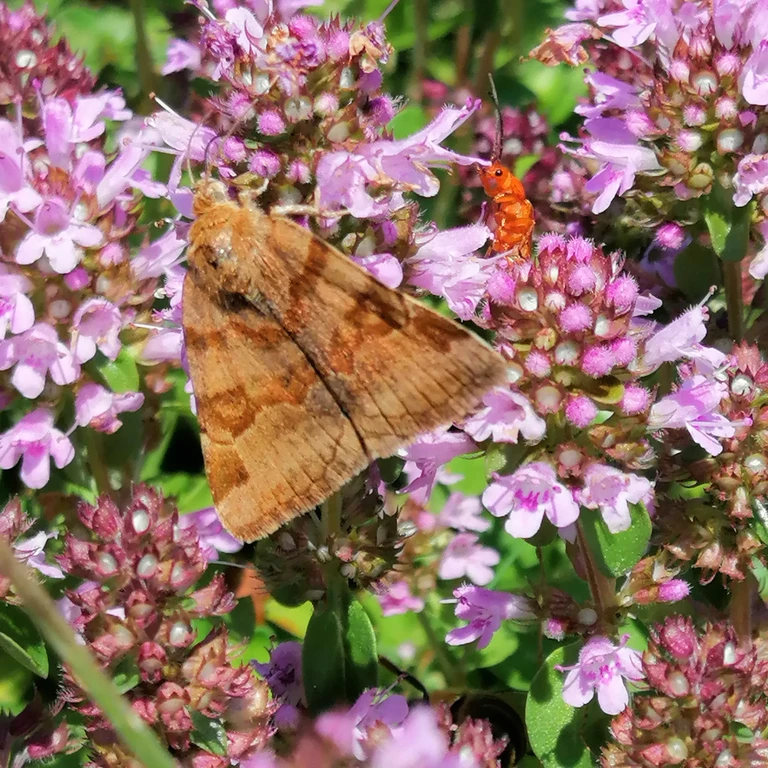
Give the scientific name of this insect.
Euclidia glyphica
